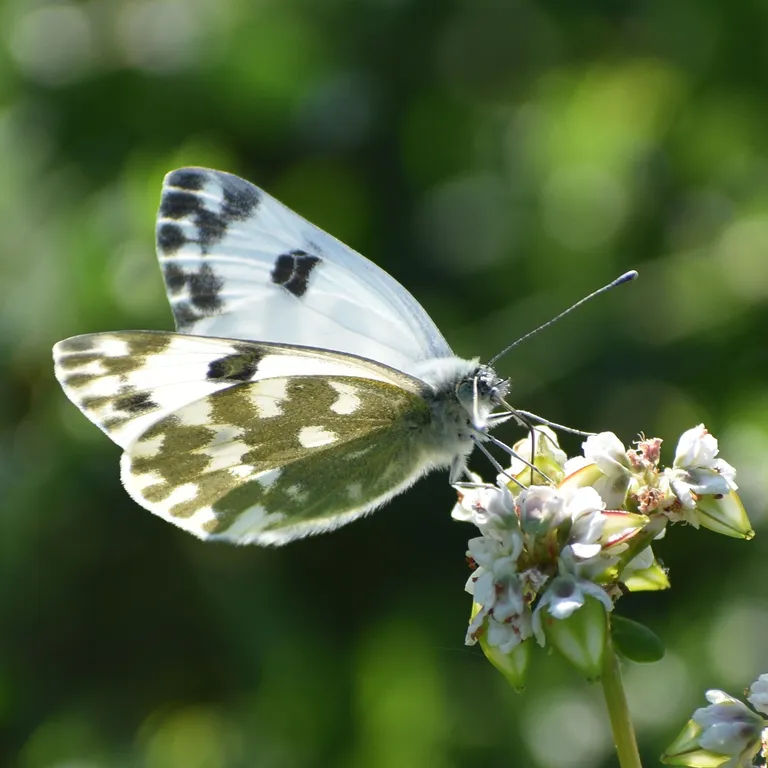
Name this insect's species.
Pontia edusa
